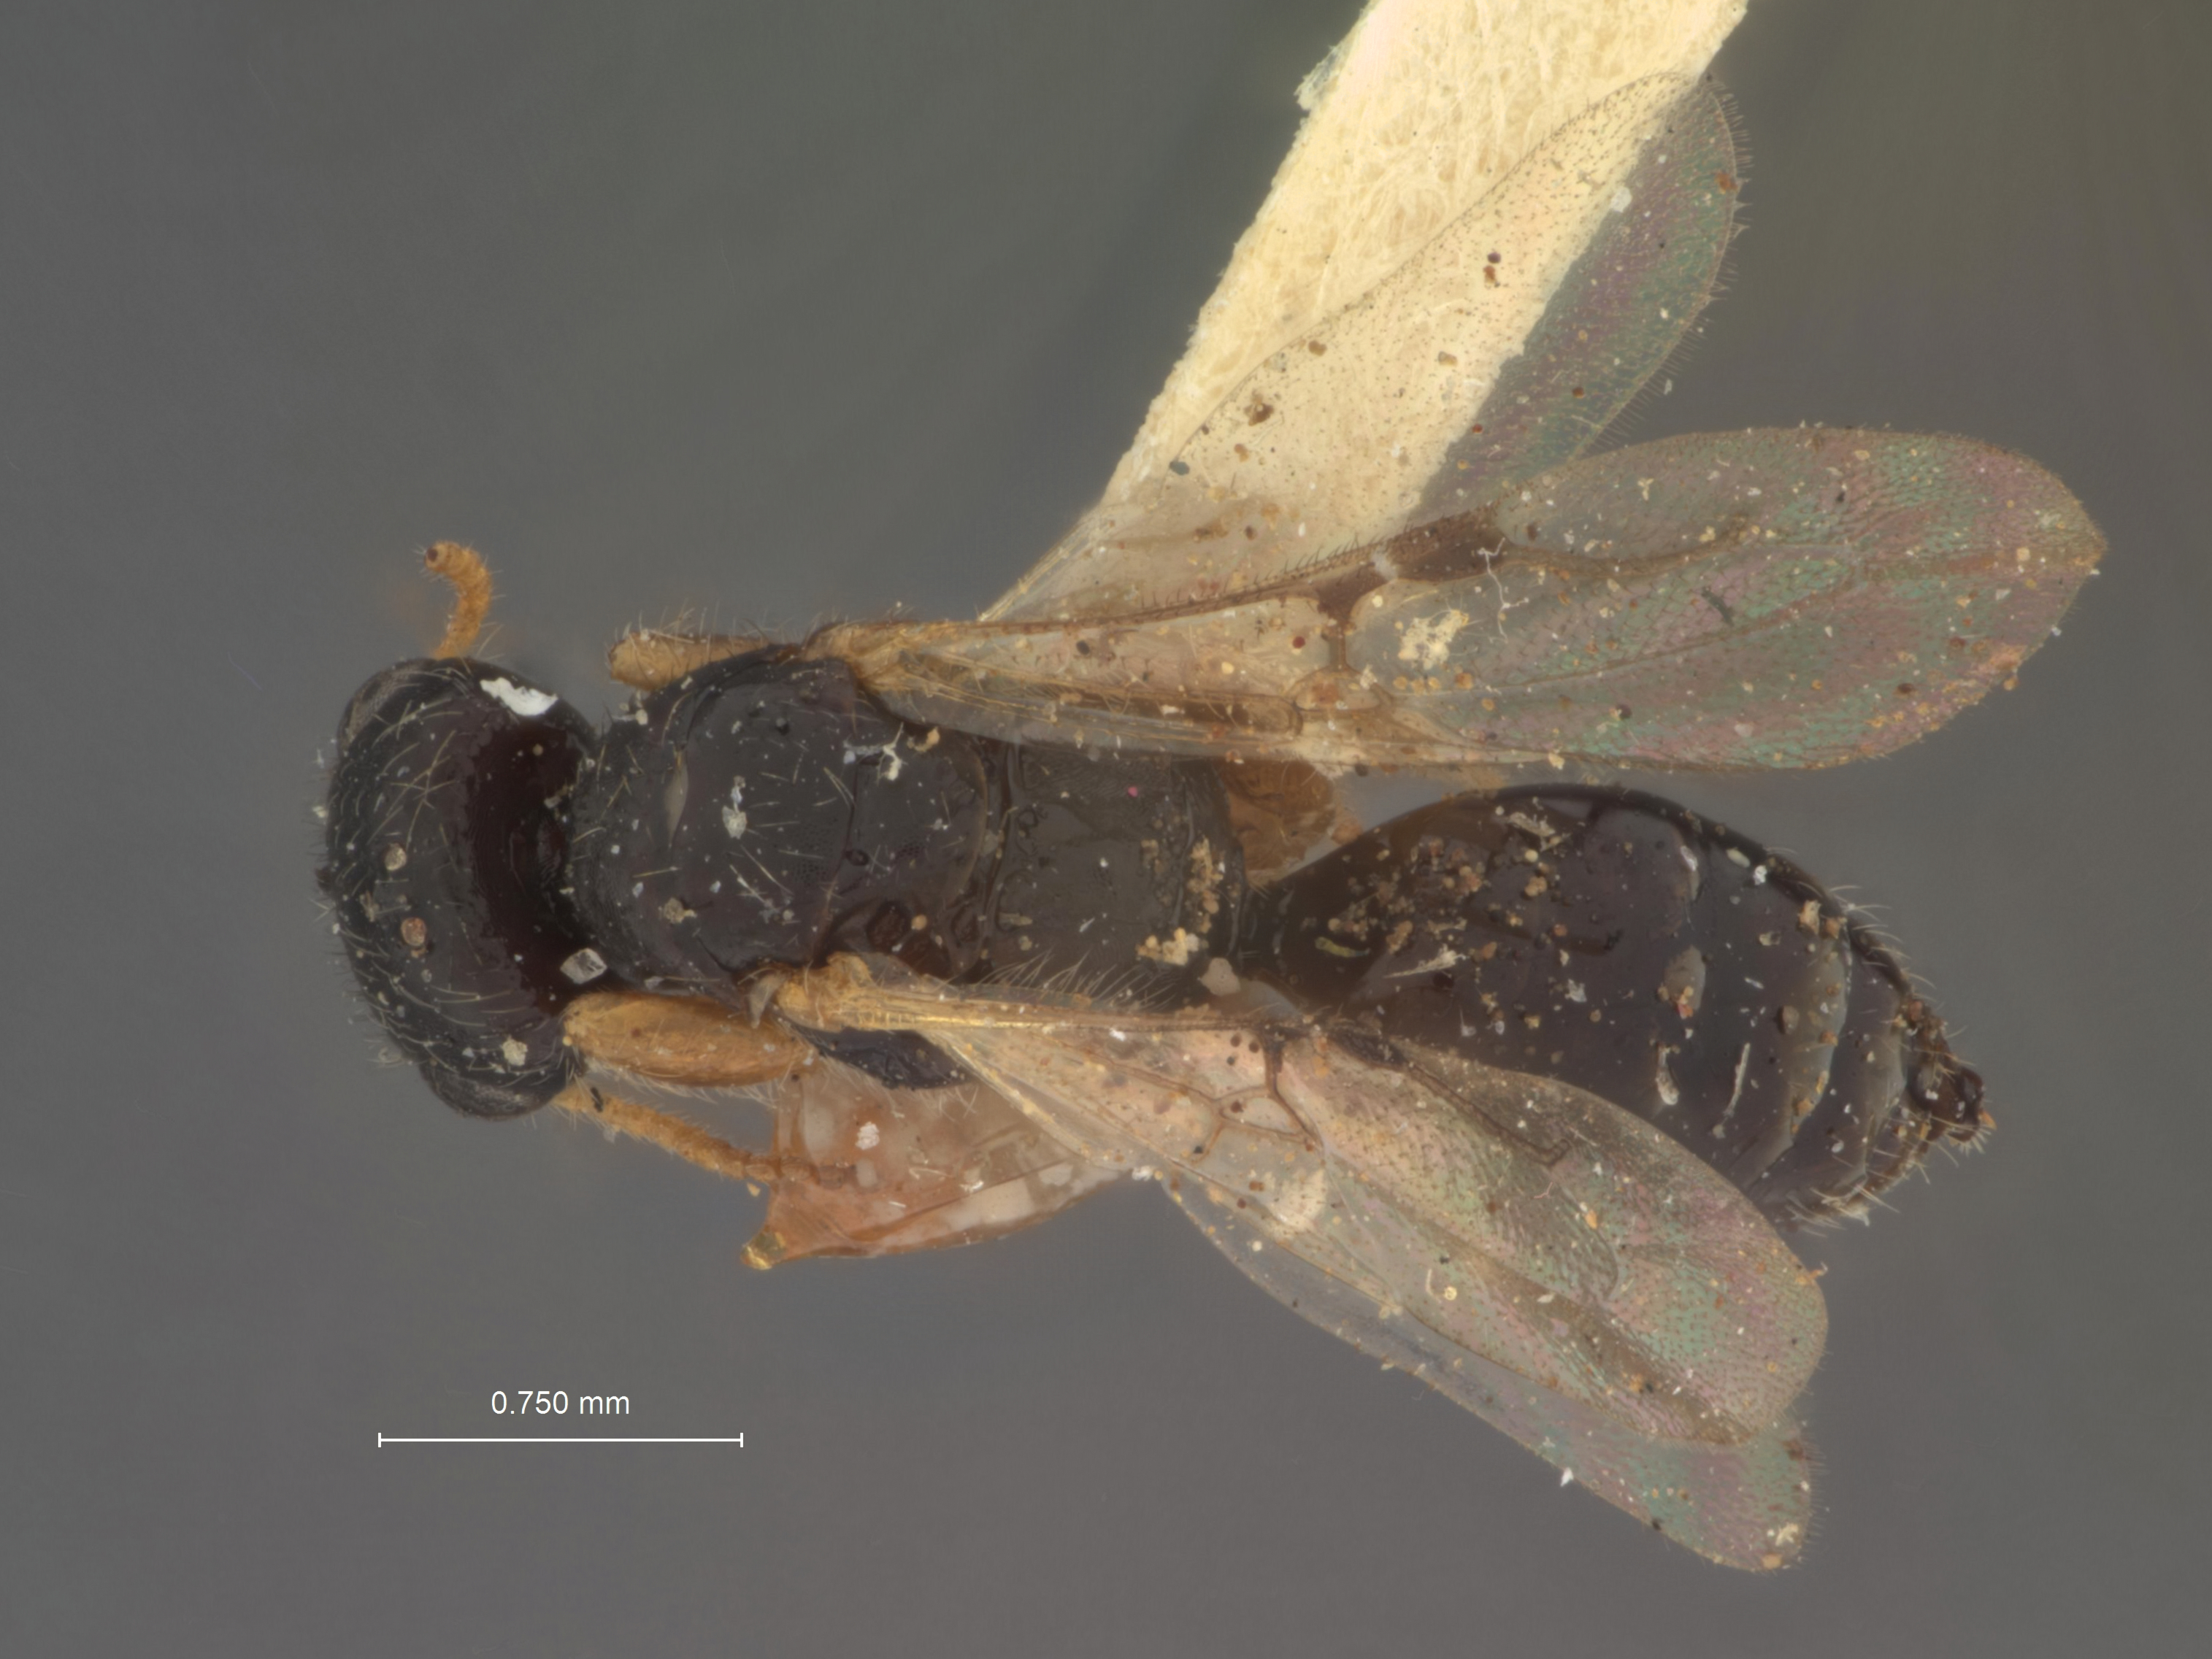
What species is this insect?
Parasierola bicarinata
